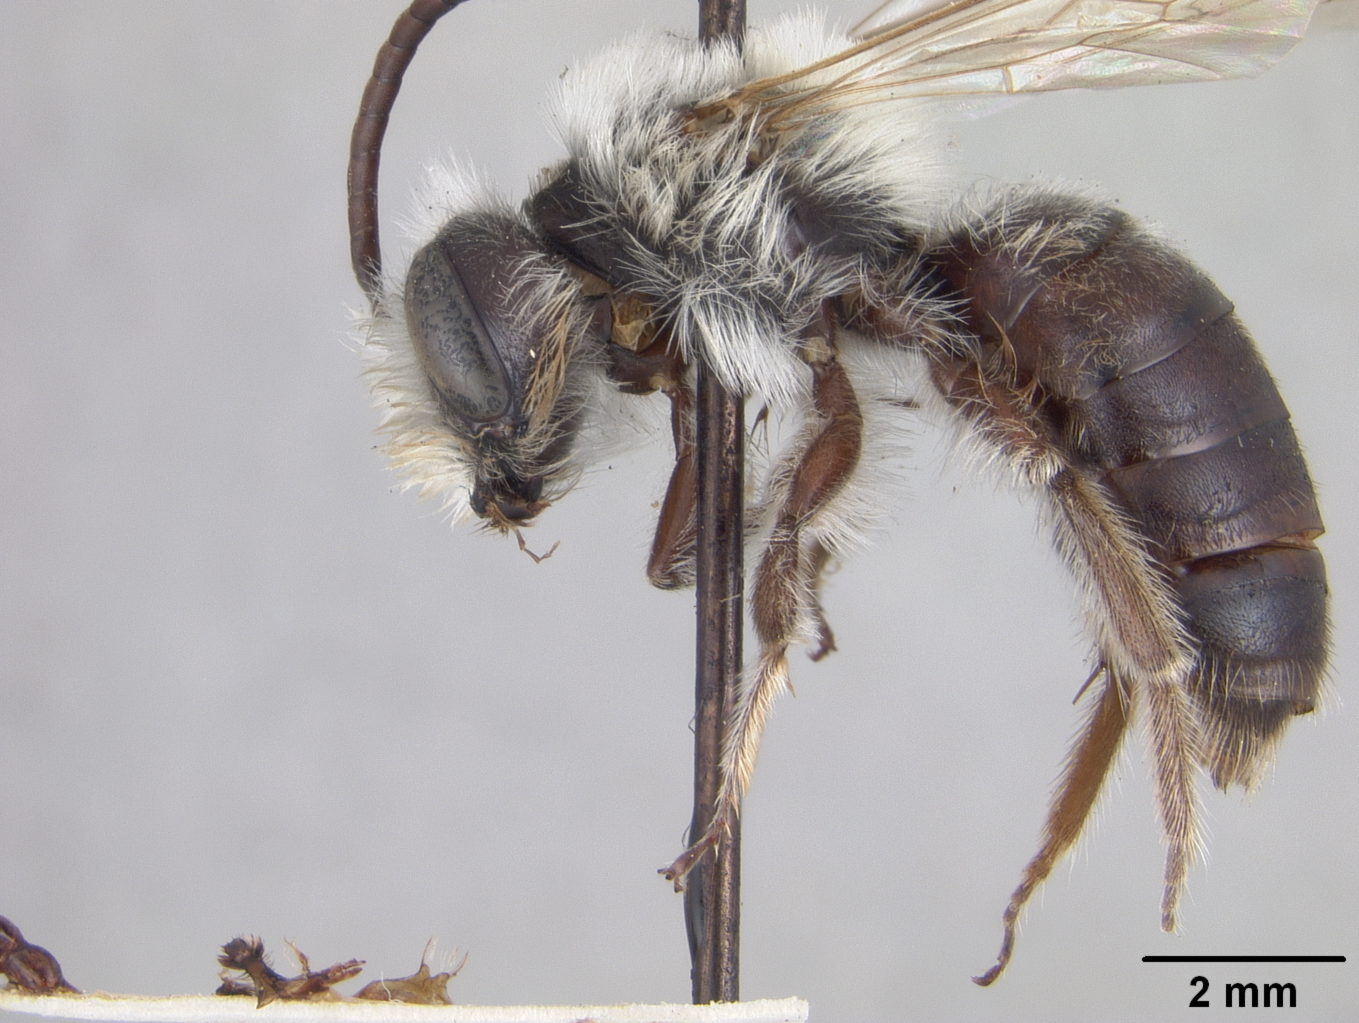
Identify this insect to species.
Andrena mesillae
